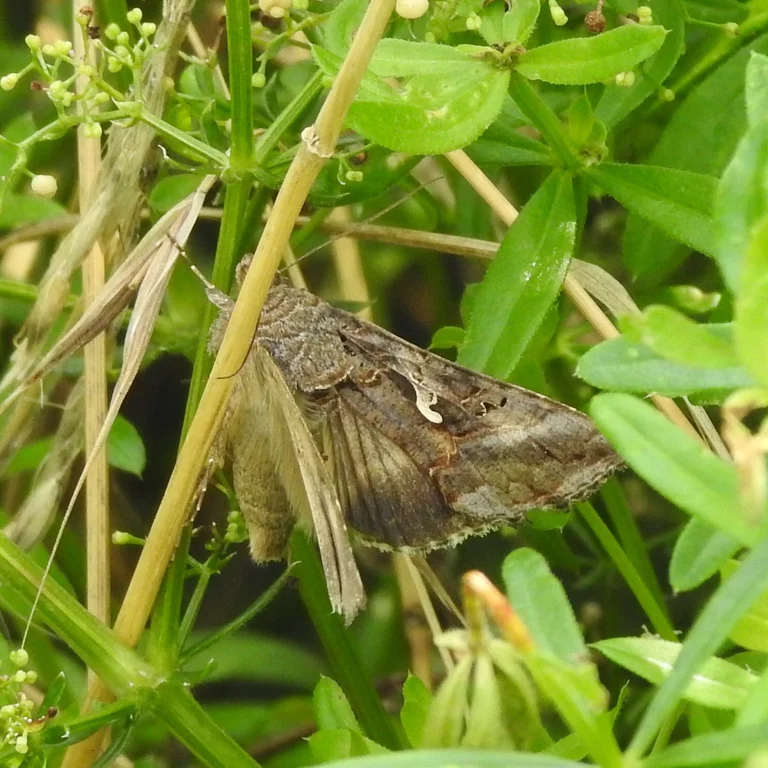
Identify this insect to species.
Autographa gamma
